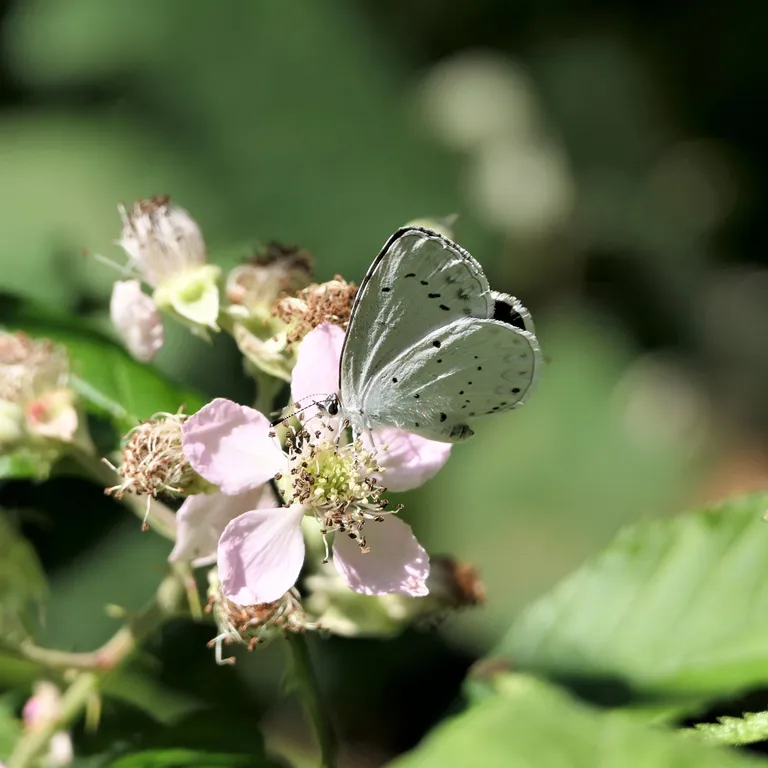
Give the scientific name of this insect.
Celastrina argiolus
